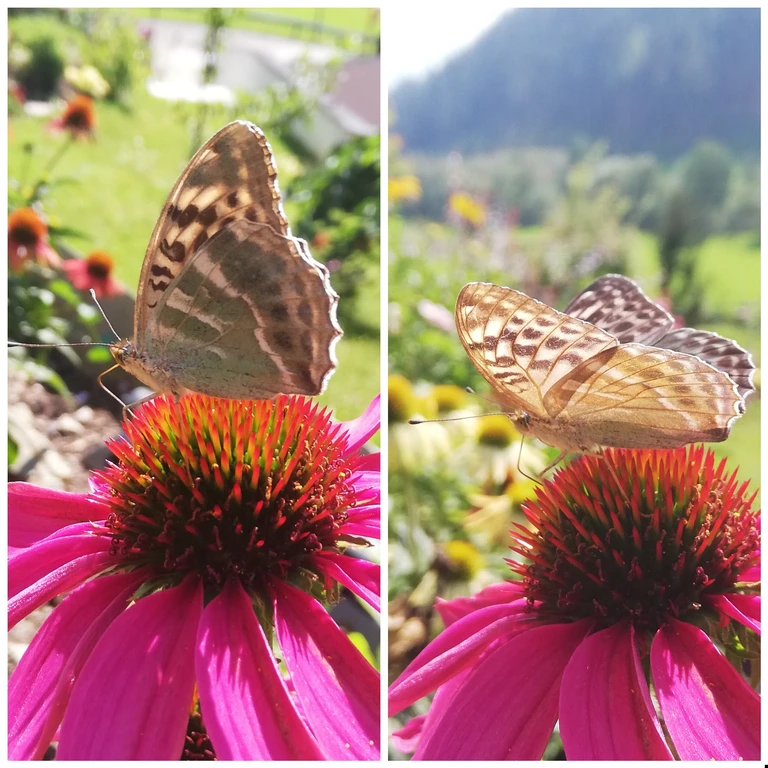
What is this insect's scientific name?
Argynnis paphia
